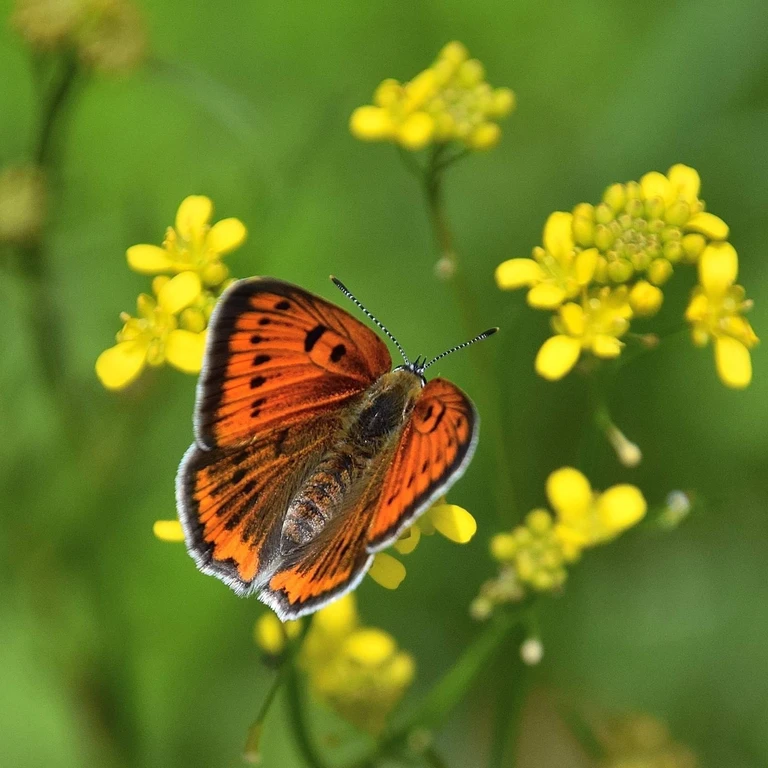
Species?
Lycaena dispar
